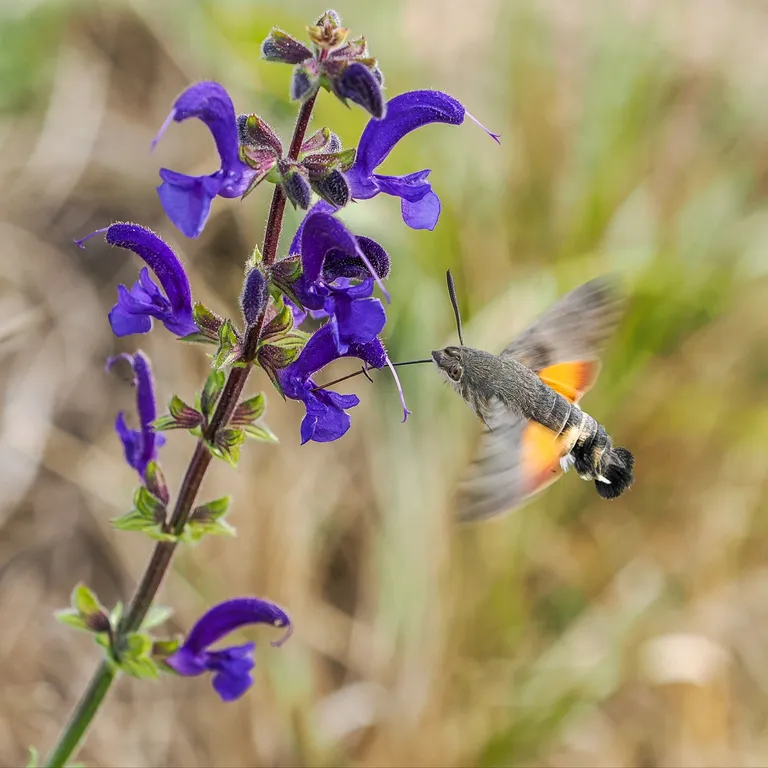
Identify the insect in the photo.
Macroglossum stellatarum
